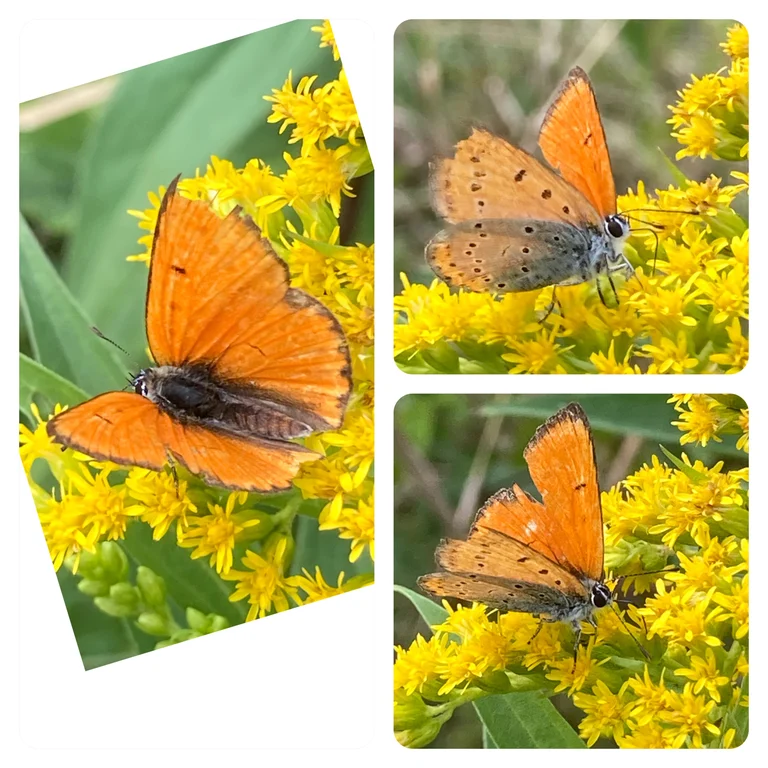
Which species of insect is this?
Lycaena dispar
